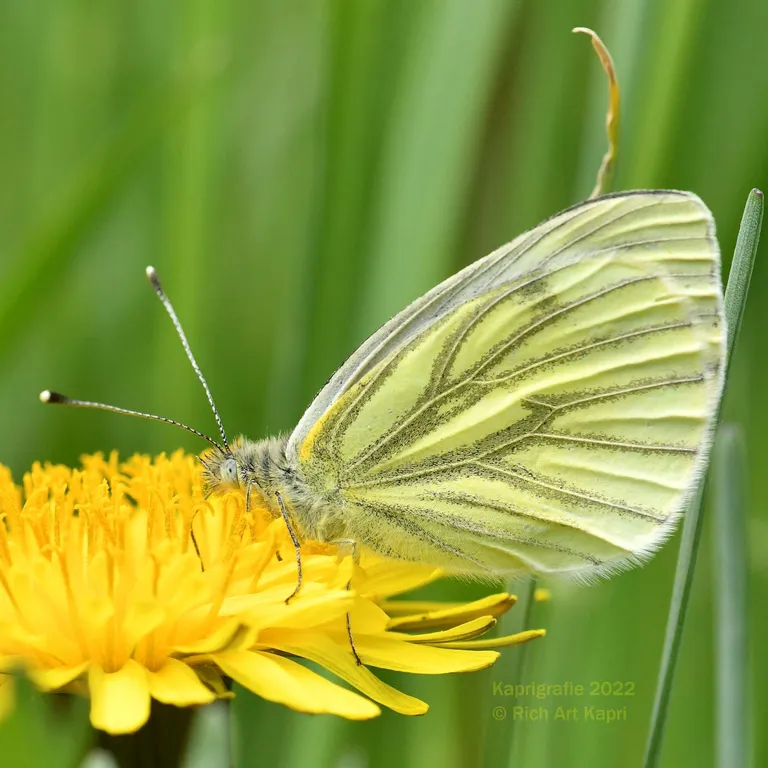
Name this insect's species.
Pieris napi
